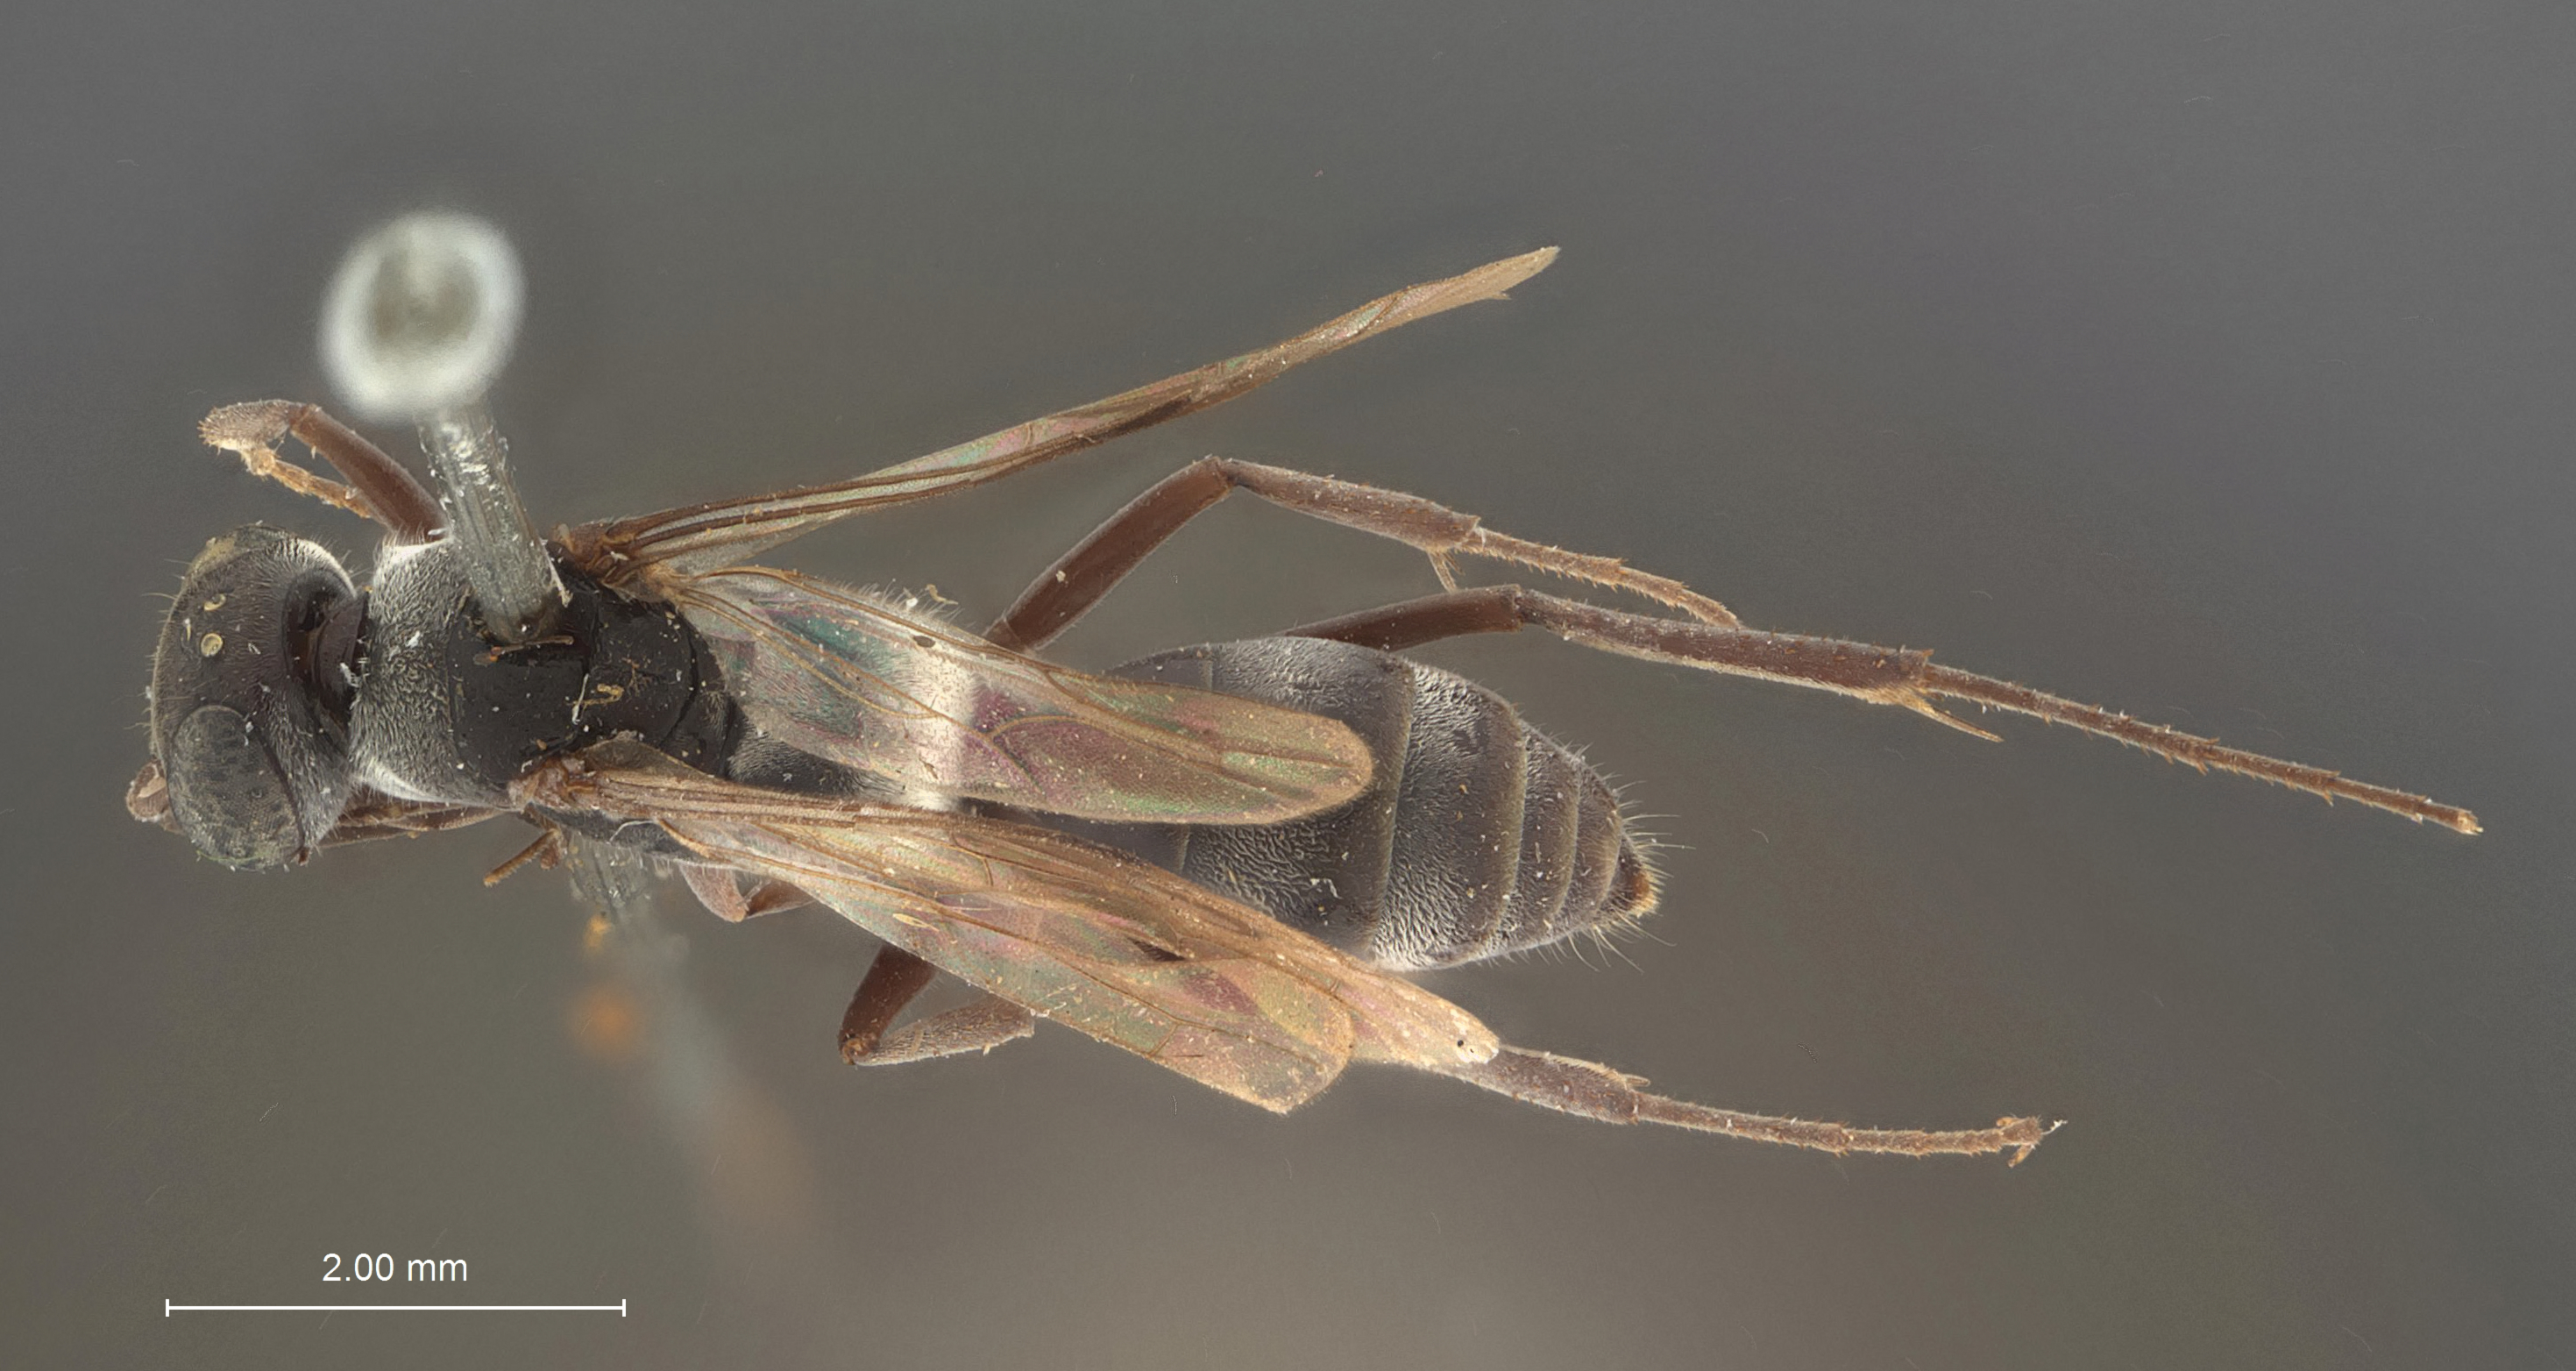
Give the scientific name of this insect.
Meragenia nigripes
